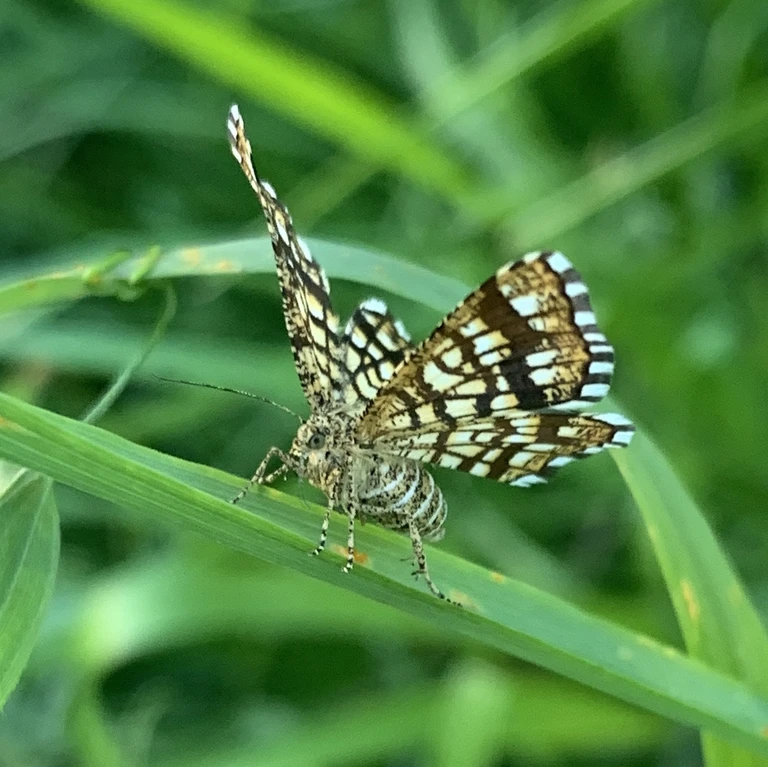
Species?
Chiasmia clathrata
